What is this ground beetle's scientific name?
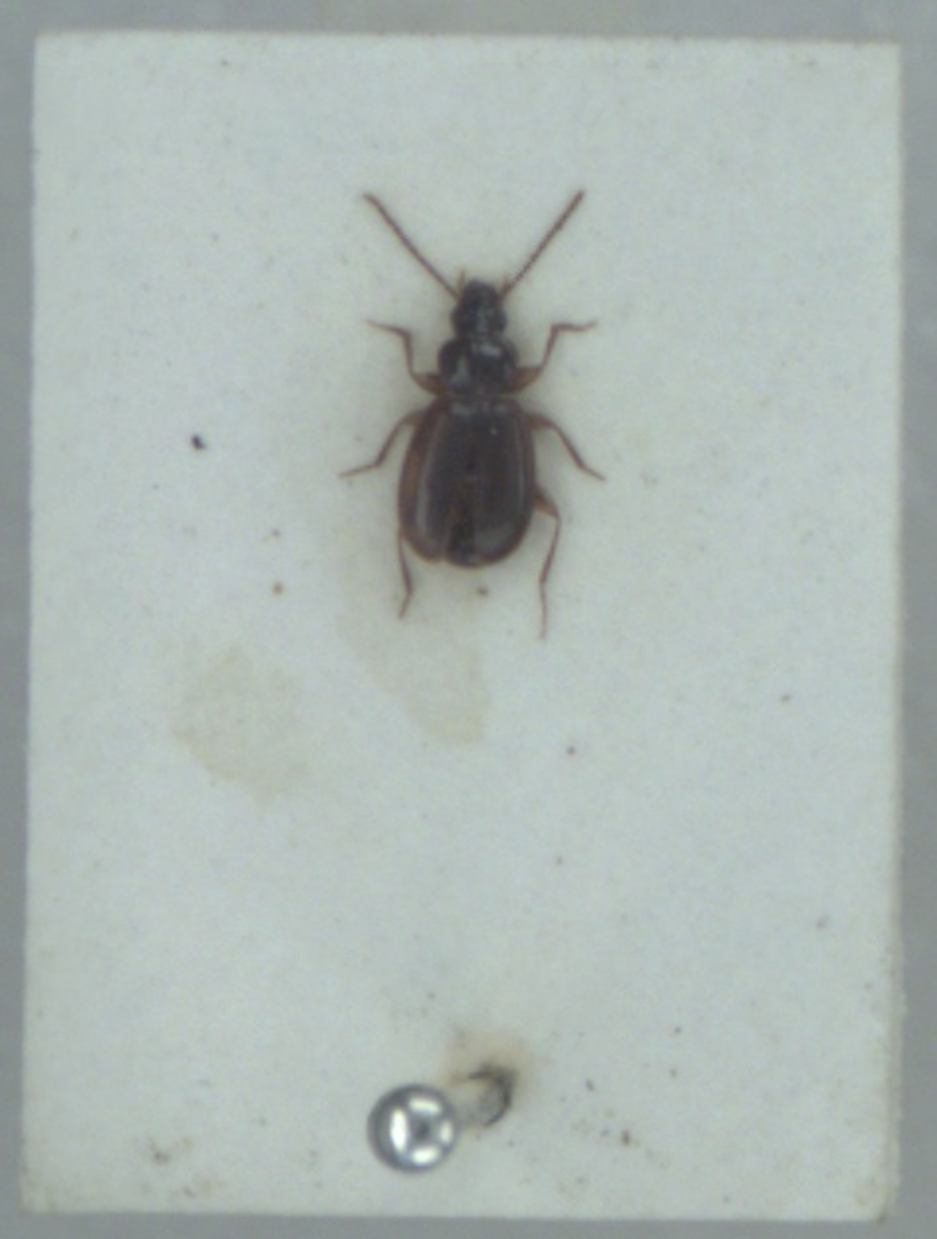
Trechus obtusus
